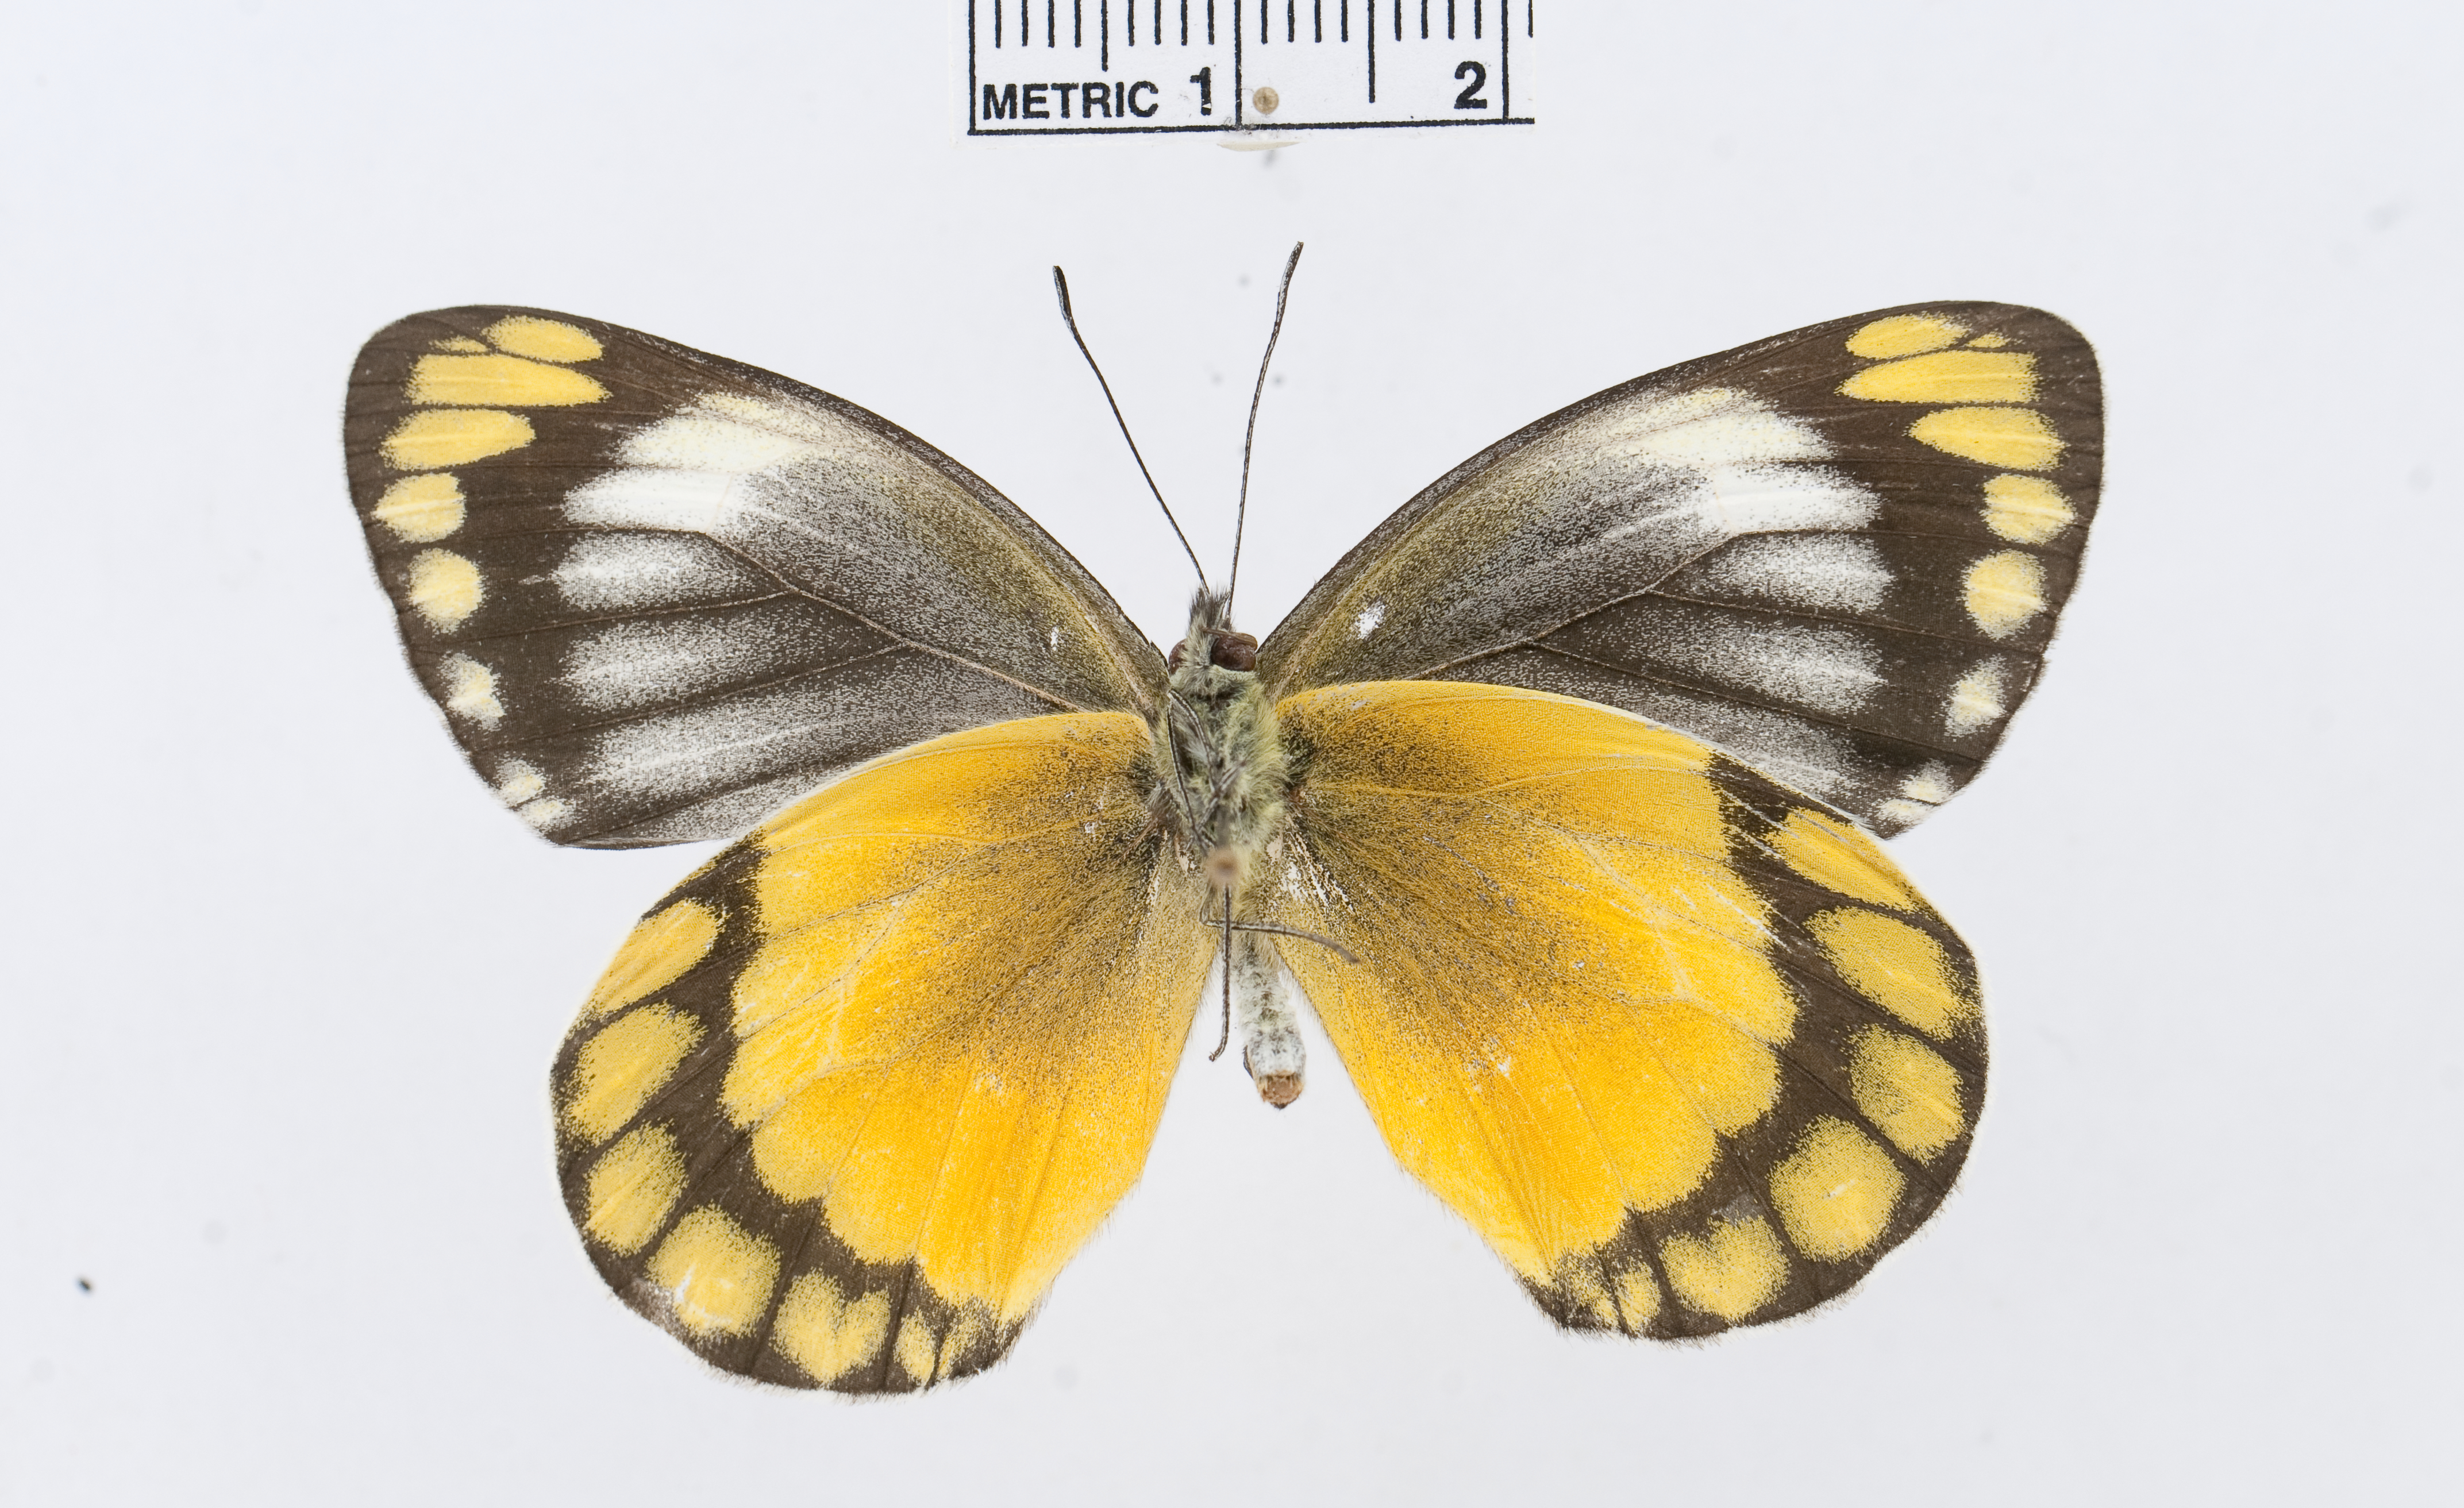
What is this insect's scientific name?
Delias melusina
